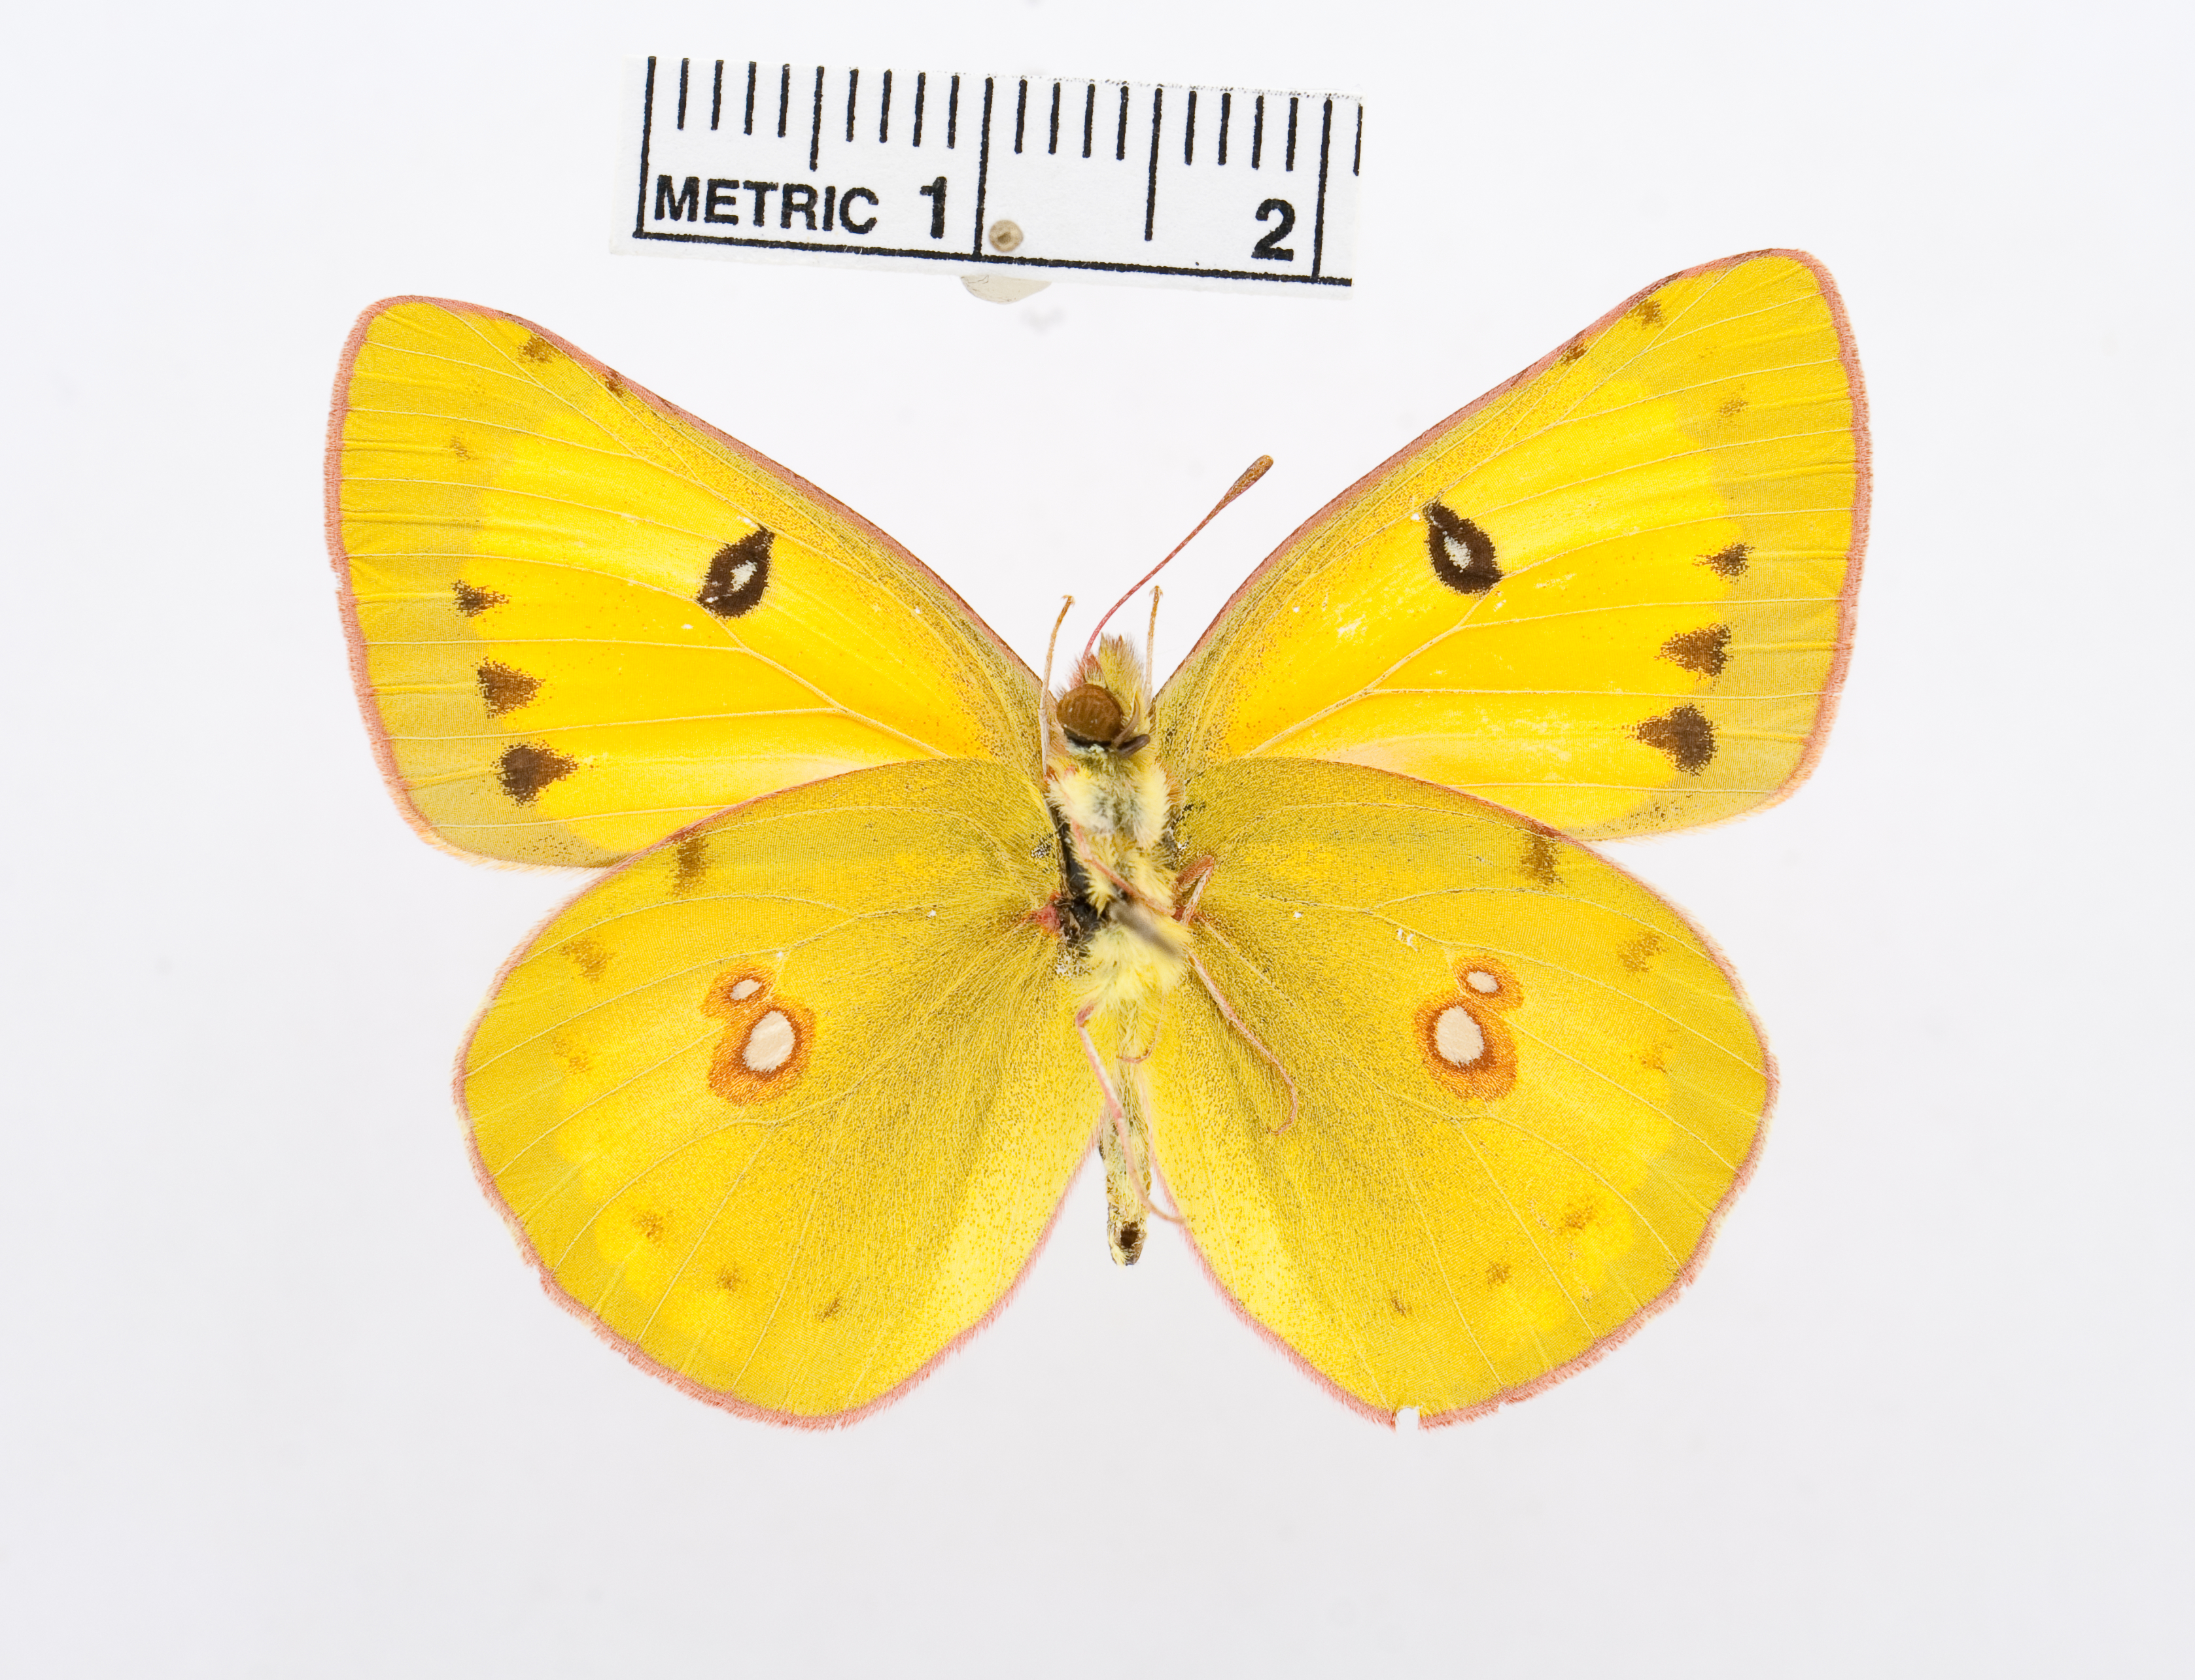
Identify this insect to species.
Colias electo
